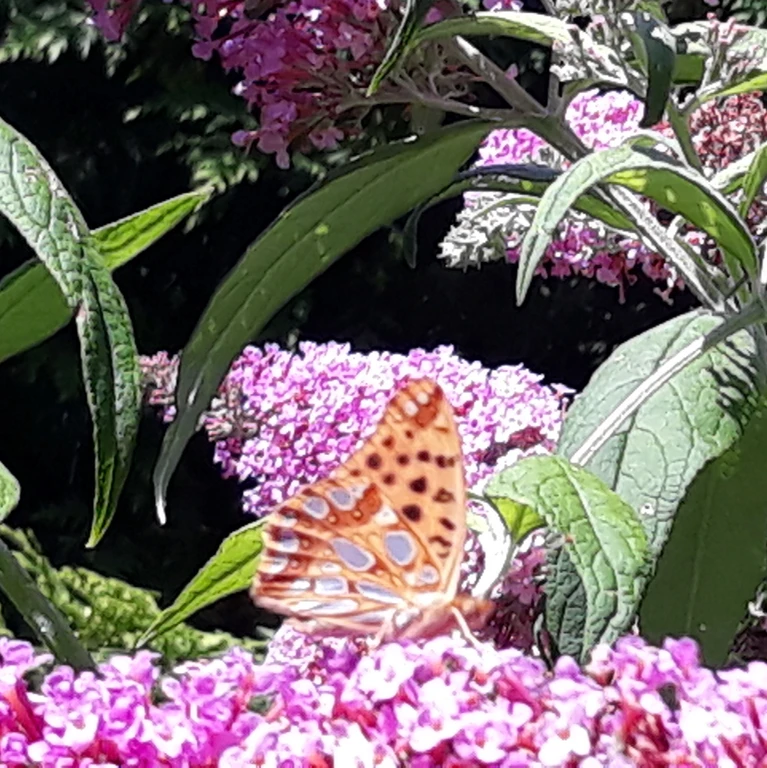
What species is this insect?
Issoria lathonia
